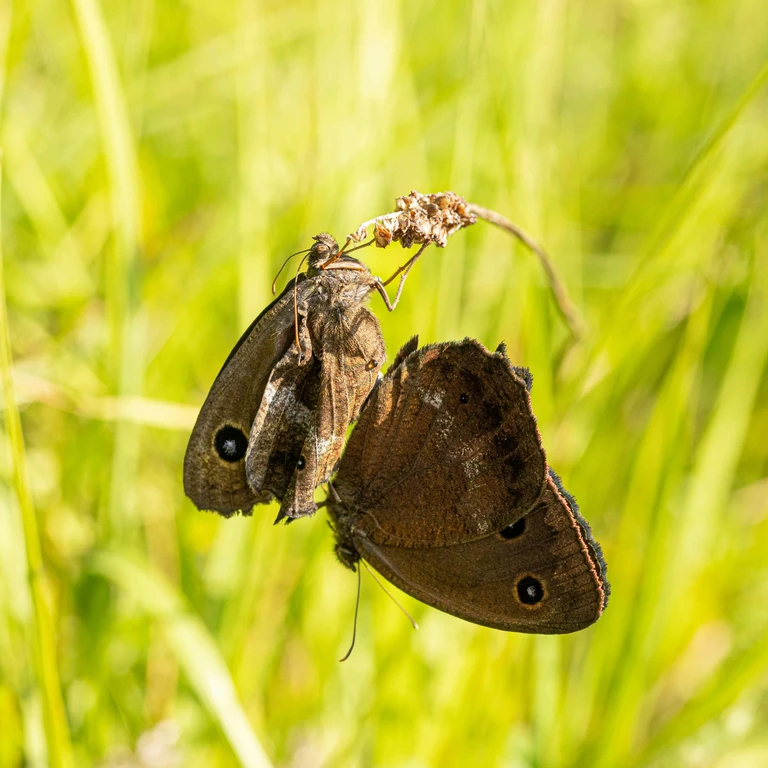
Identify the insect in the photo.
Minois dryas
